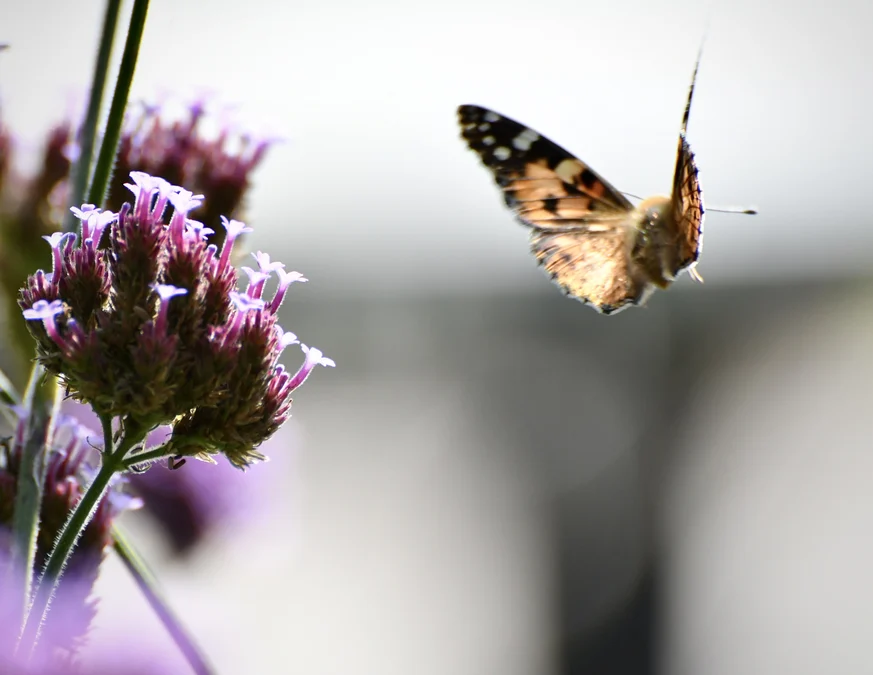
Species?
Vanessa cardui
